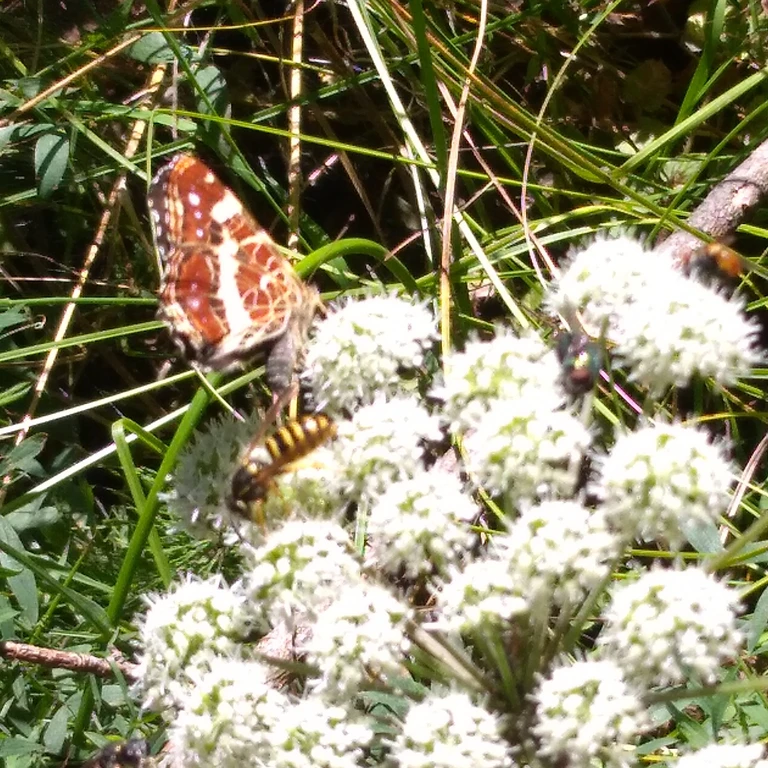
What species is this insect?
Araschnia levana
